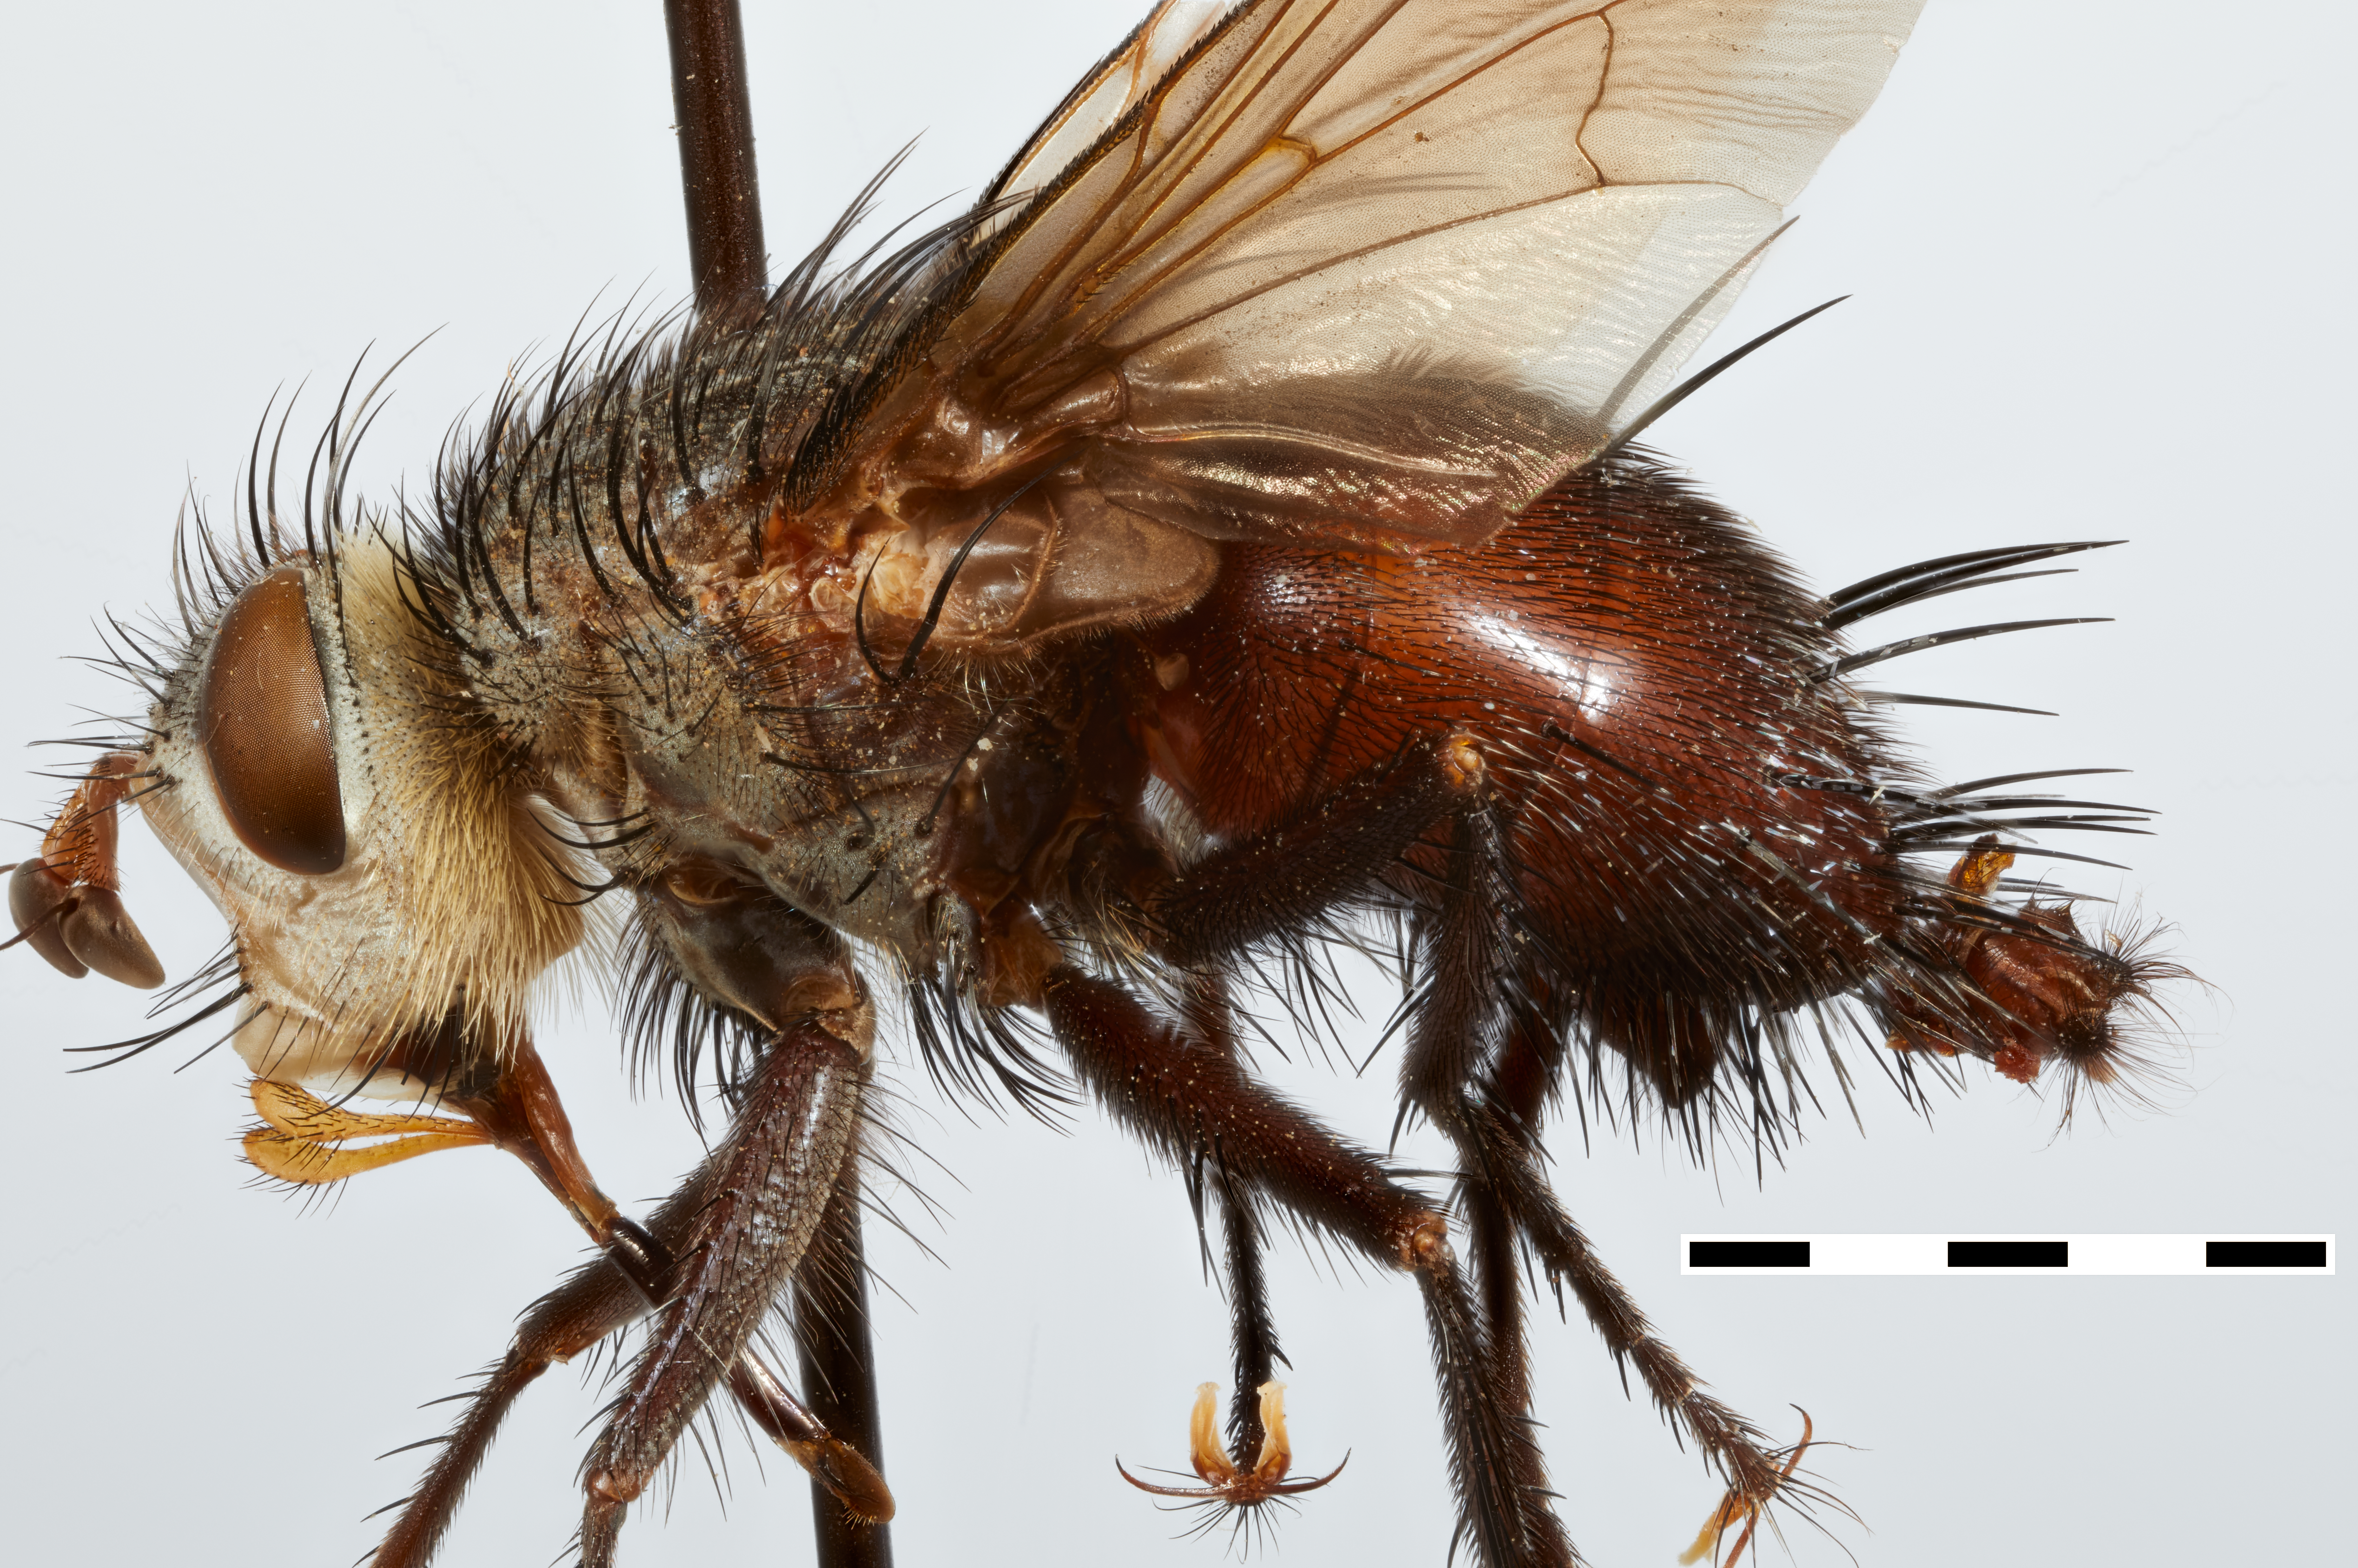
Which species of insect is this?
Makasinocera unguis
